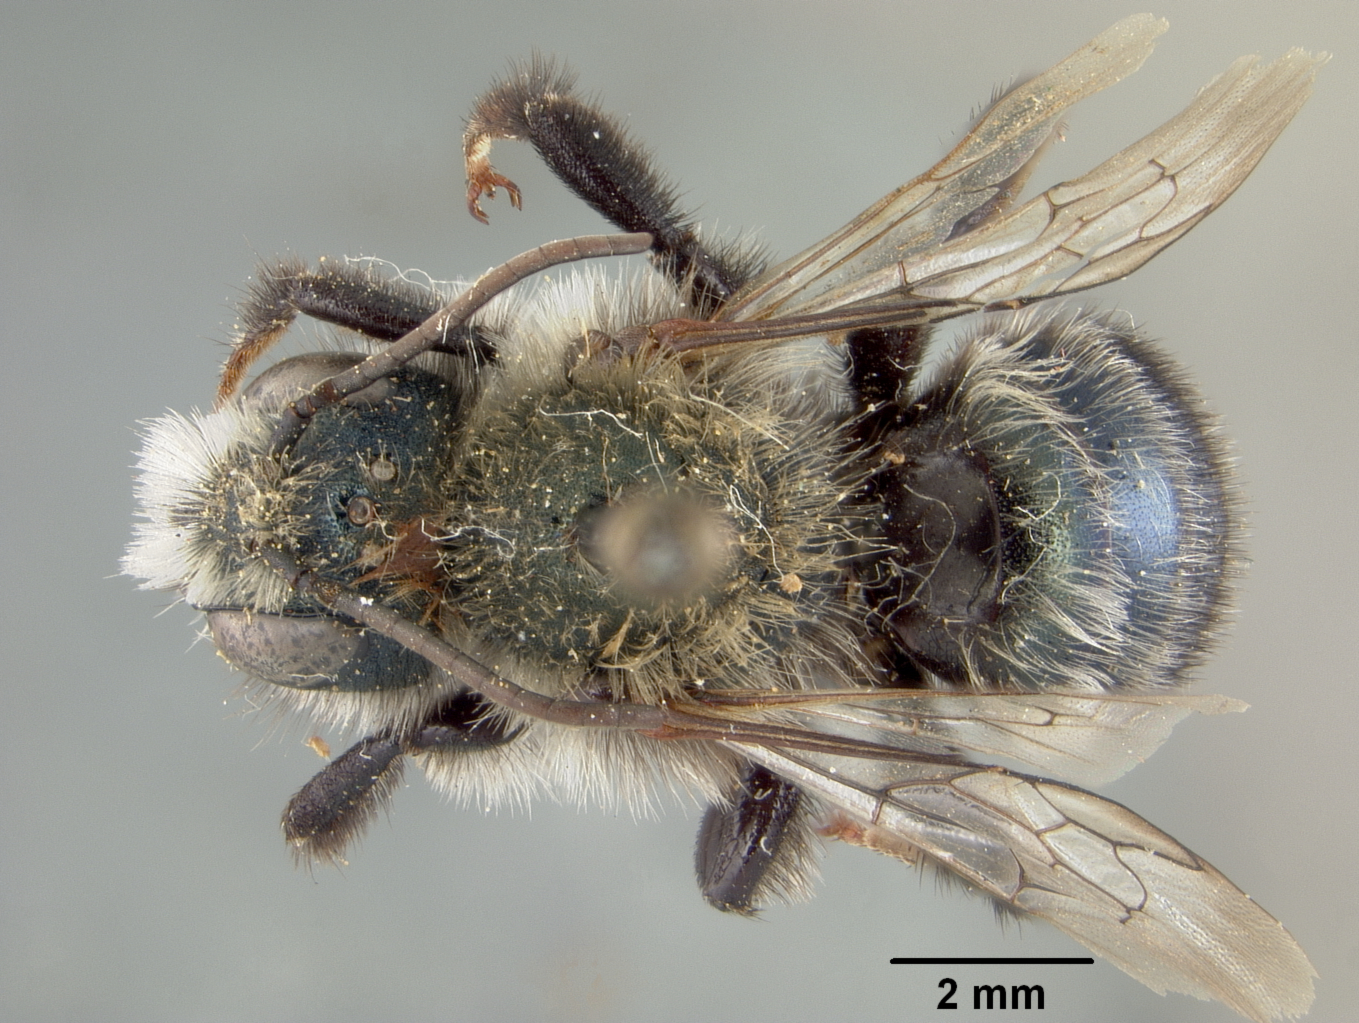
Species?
Osmia viridior
